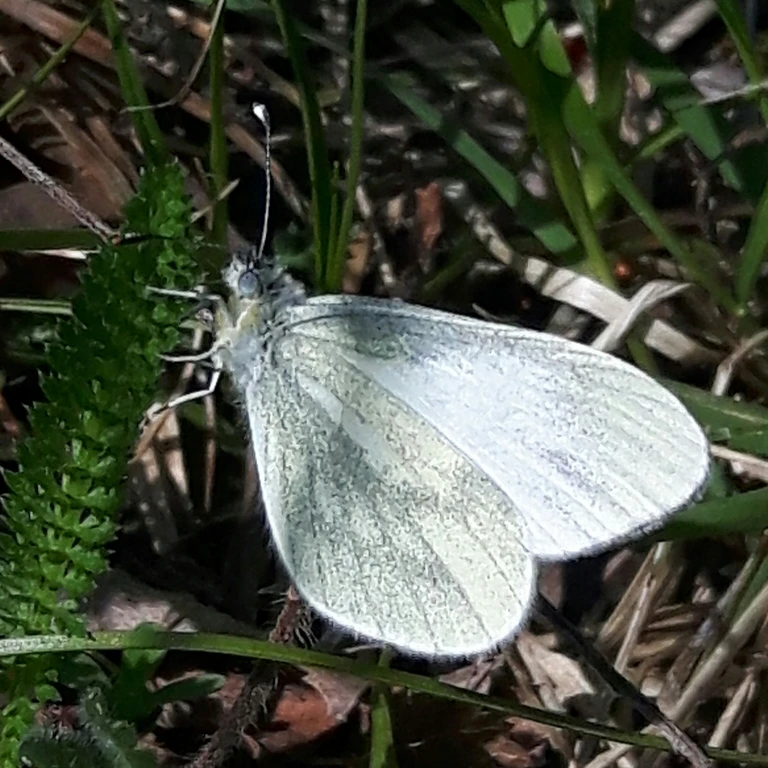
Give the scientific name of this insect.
Leptidea sinapis/juvernica
